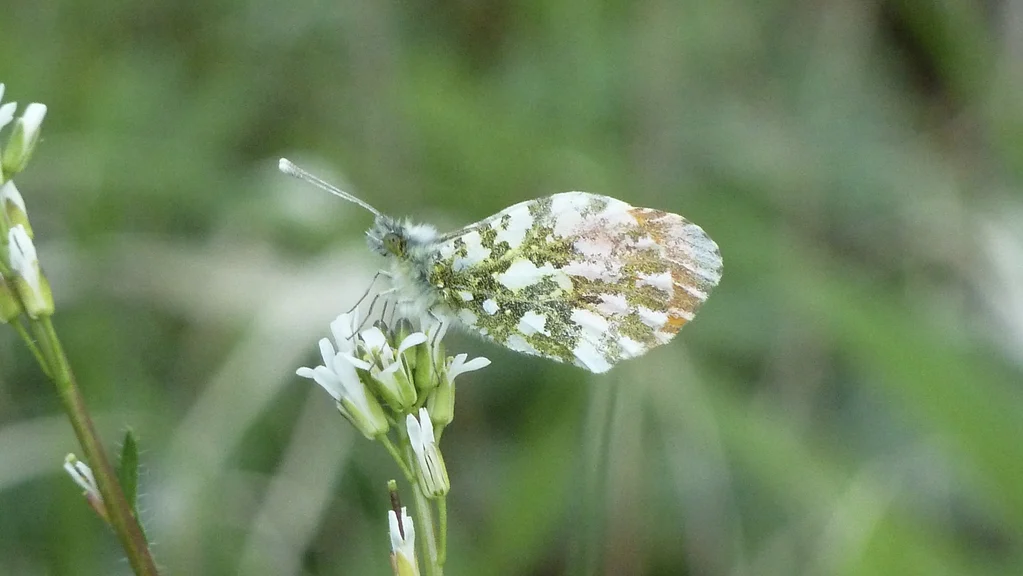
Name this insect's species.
Anthocharis cardamines
